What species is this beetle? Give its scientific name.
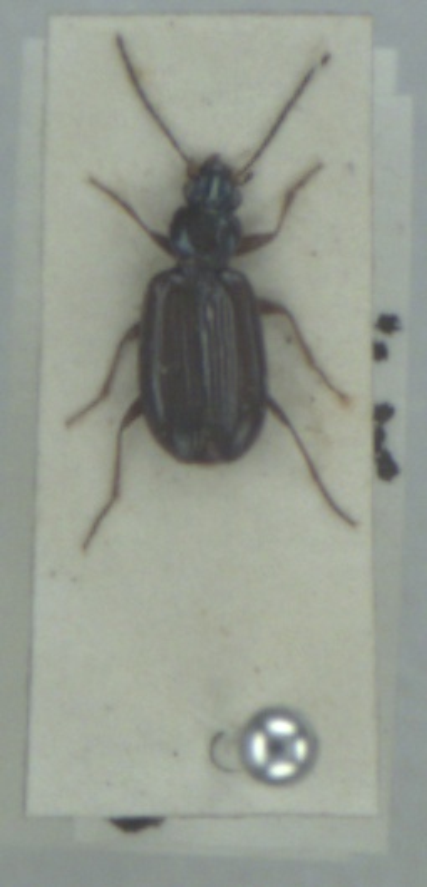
Bembidion atrocaeruleum
